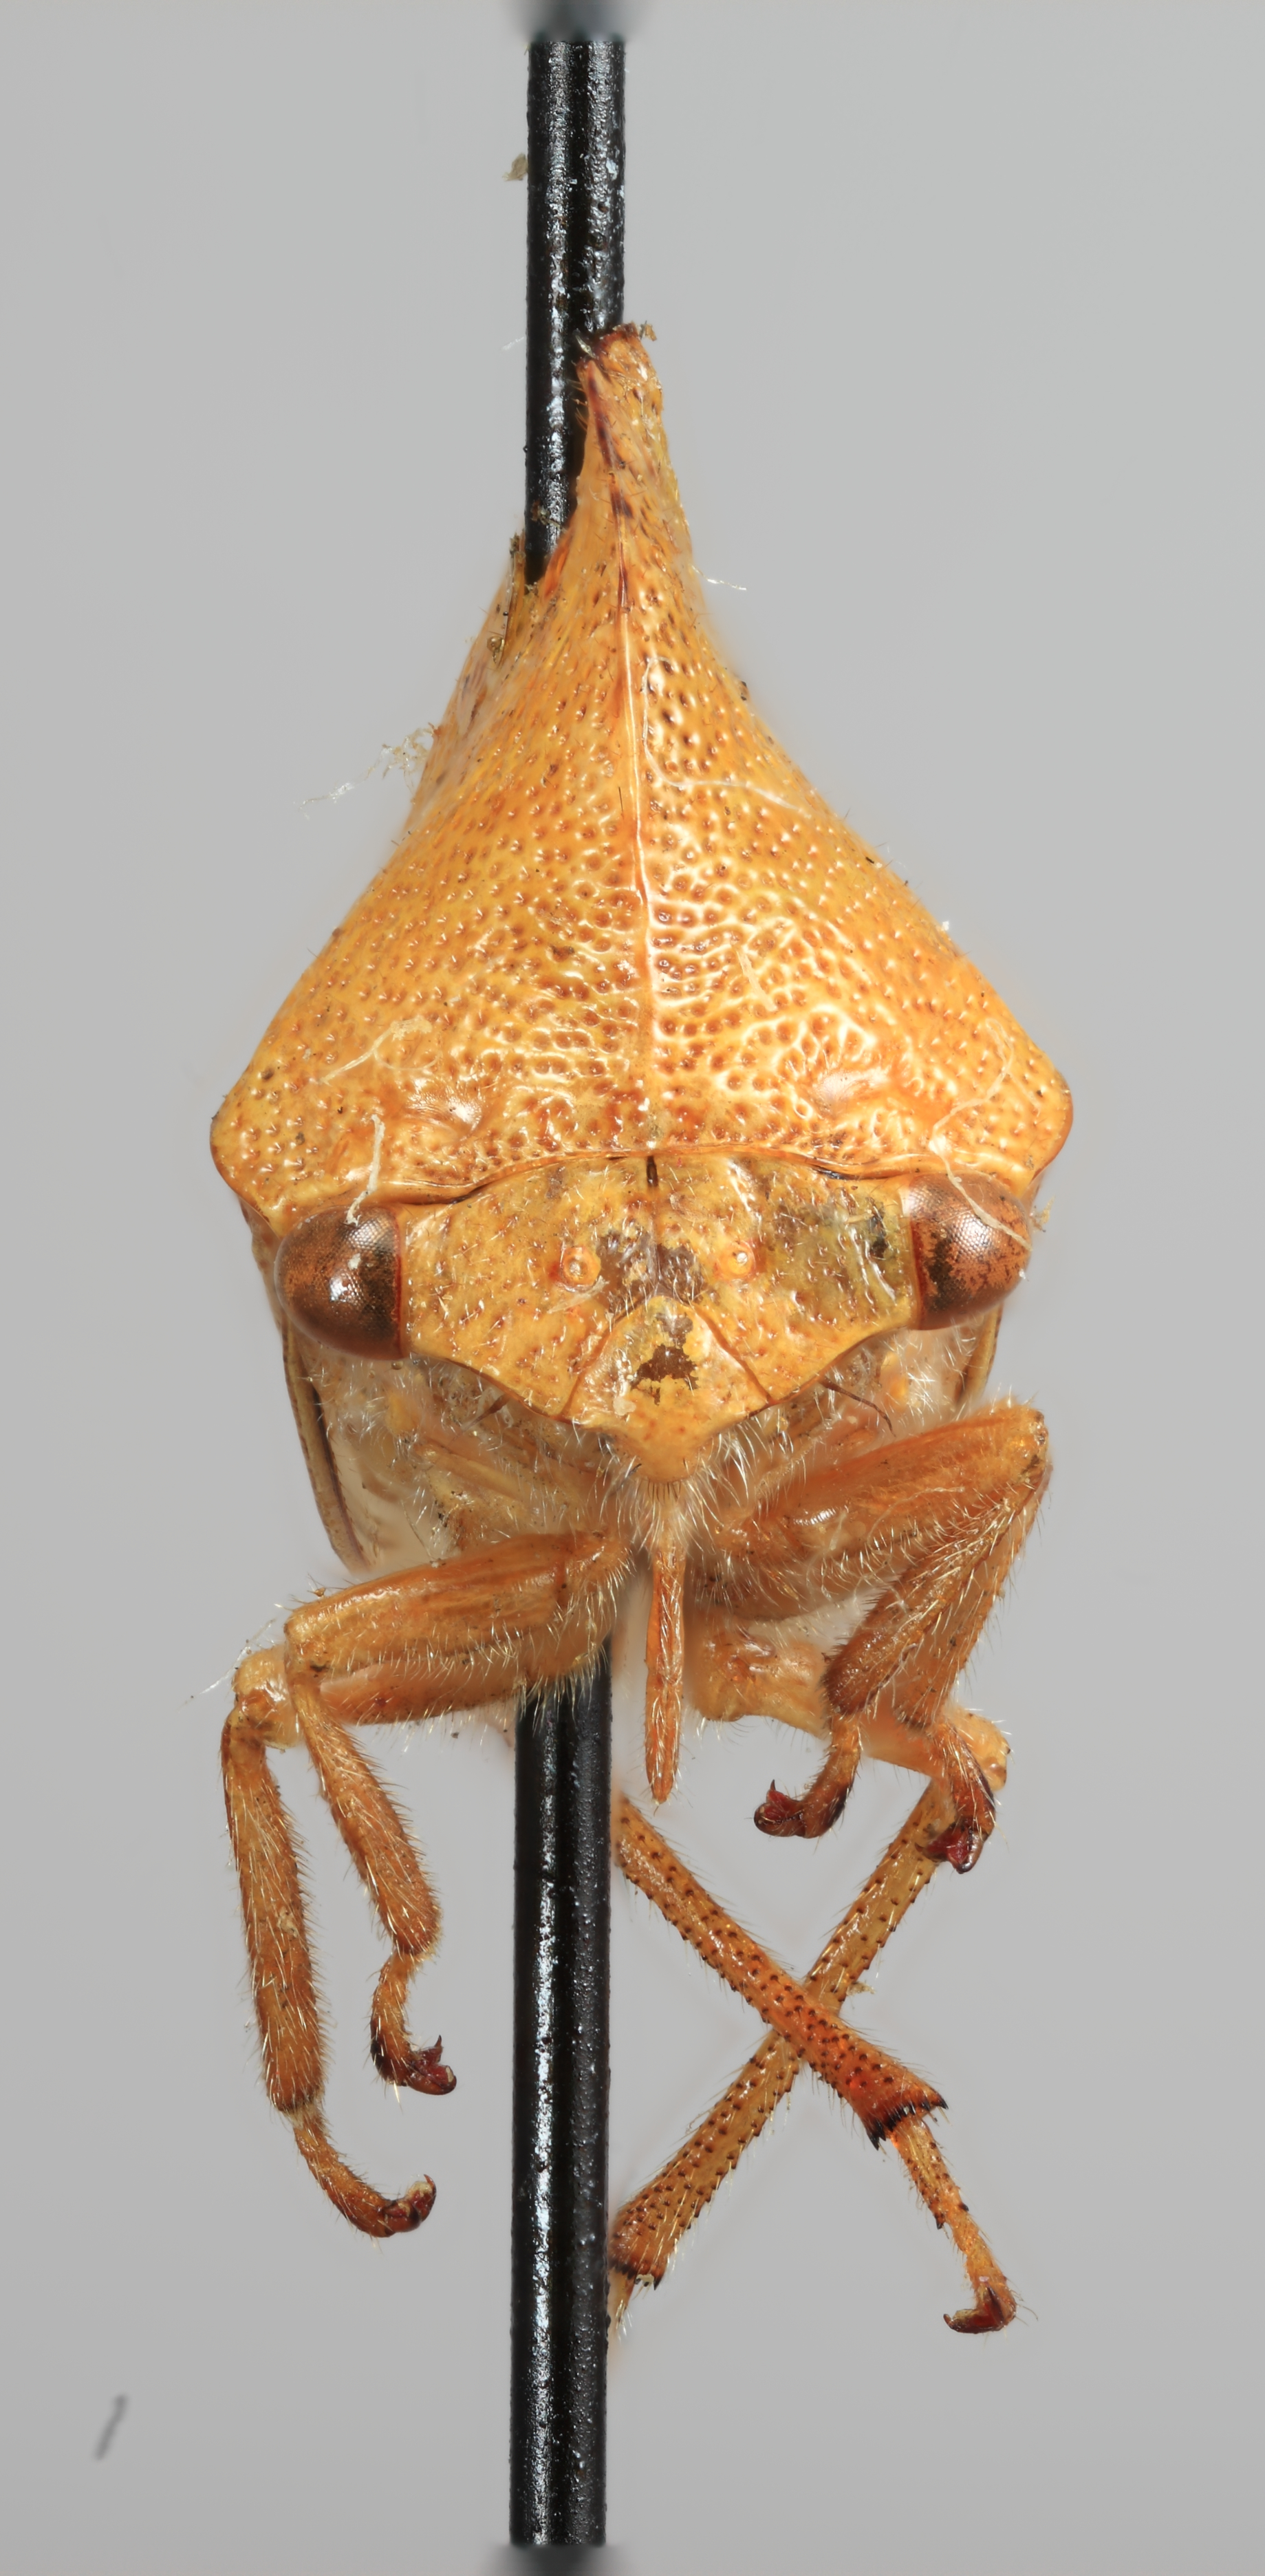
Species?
Atymna gigantea
